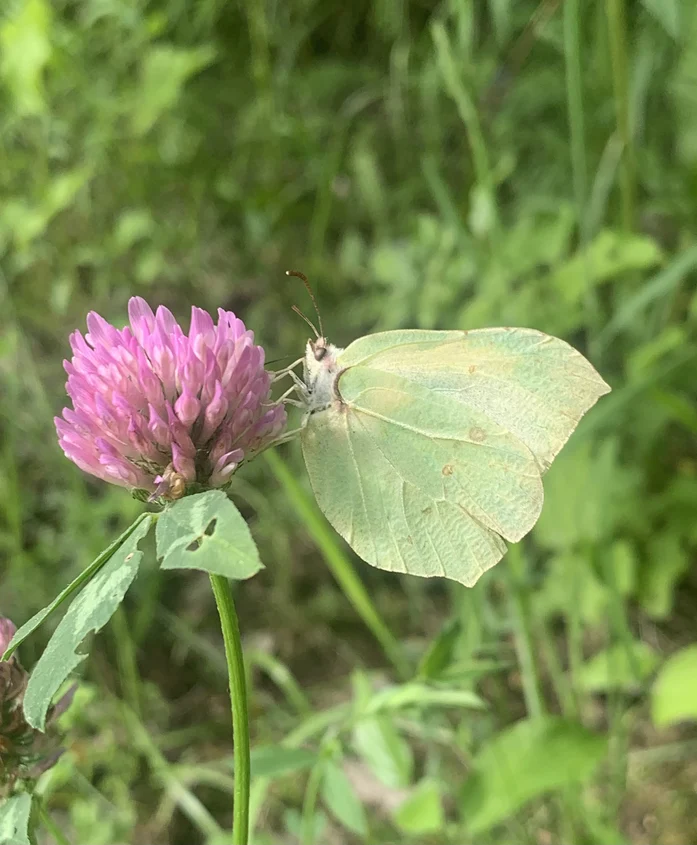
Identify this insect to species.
Gonepteryx rhamni
